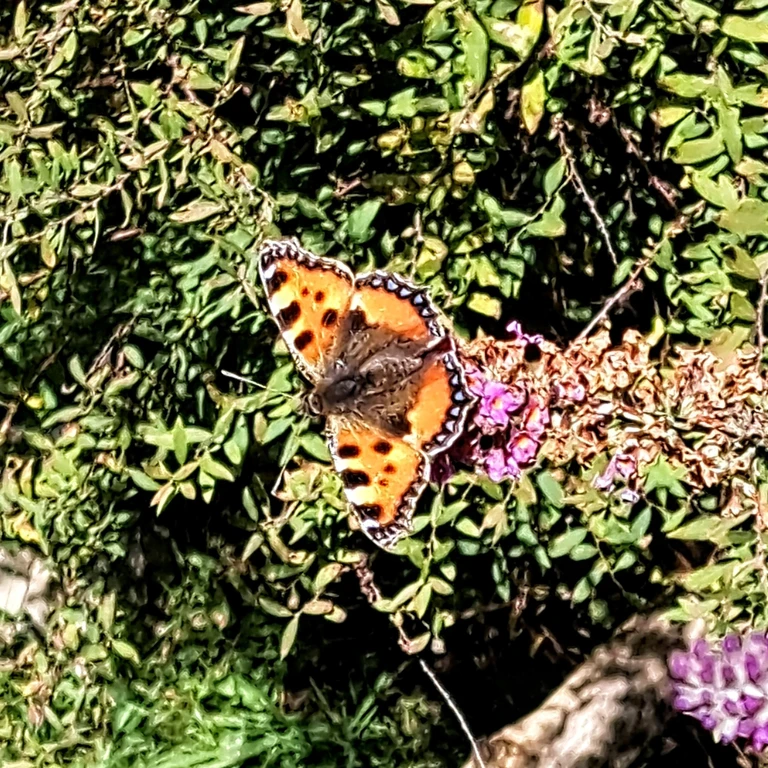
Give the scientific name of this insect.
Aglais urticae
